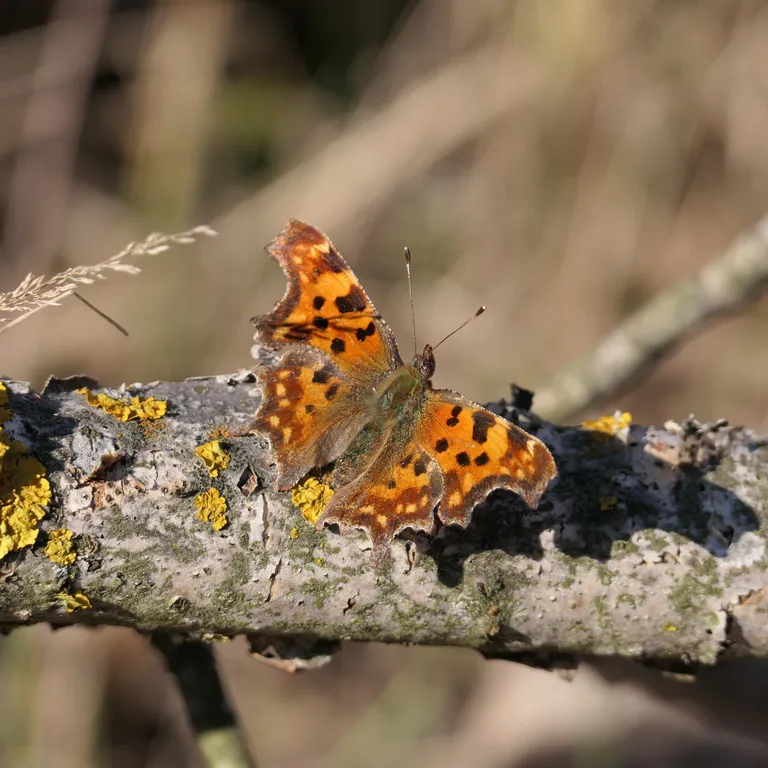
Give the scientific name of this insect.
Polygonia c-album
